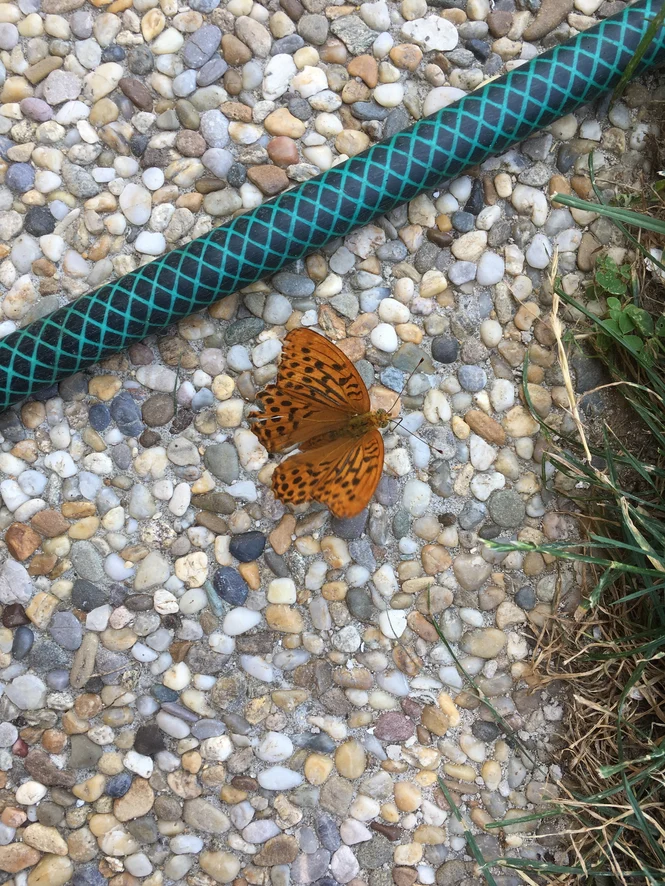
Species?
Argynnis paphia
